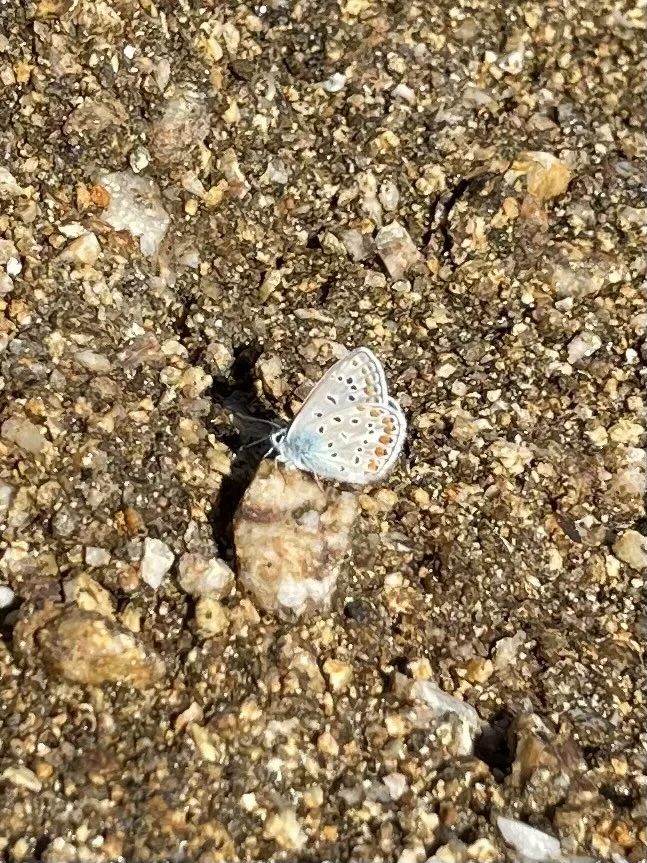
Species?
Polyommatus icarus
